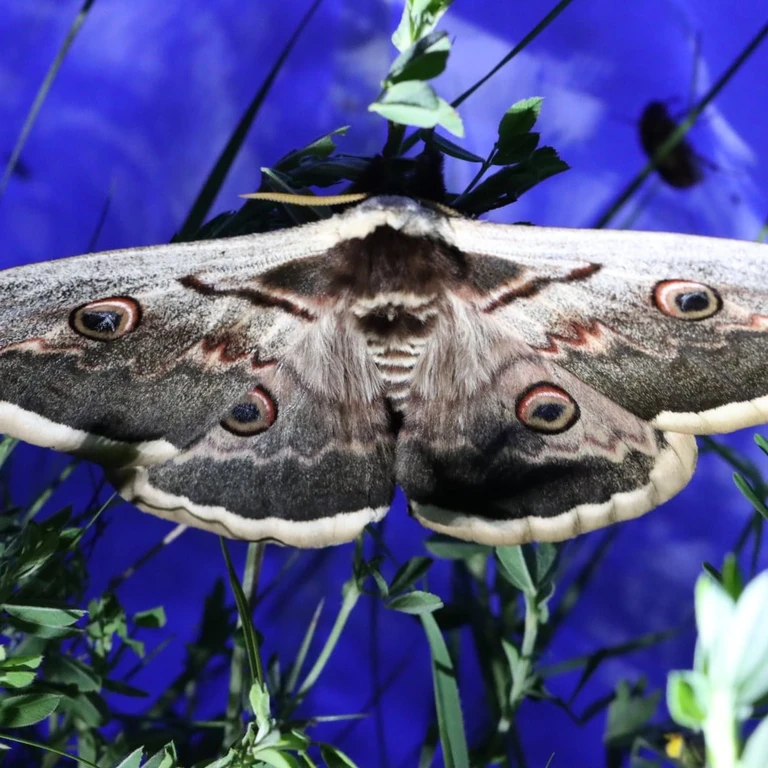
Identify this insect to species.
Saturnia pyri
